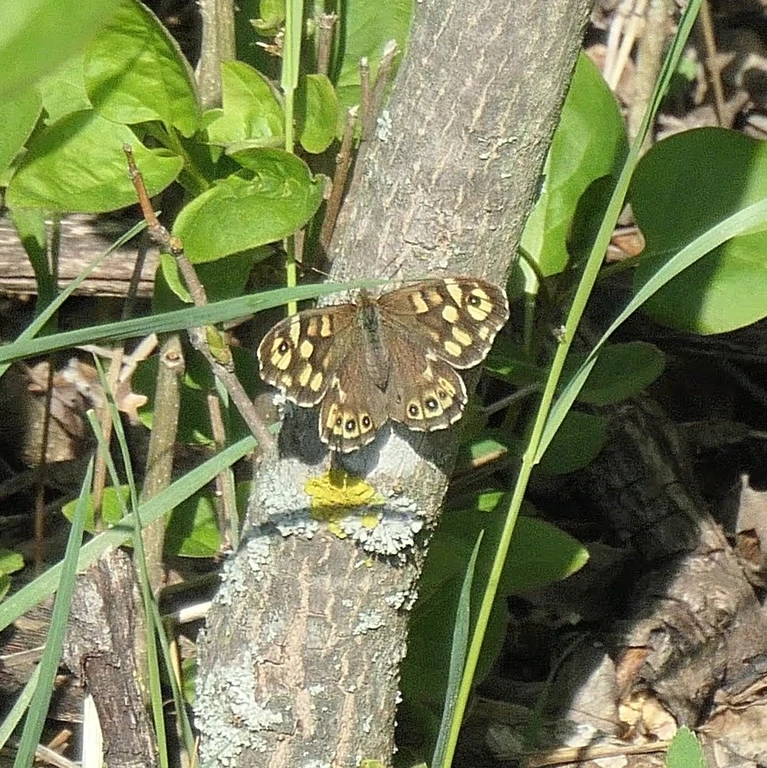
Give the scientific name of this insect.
Pararge aegeria
